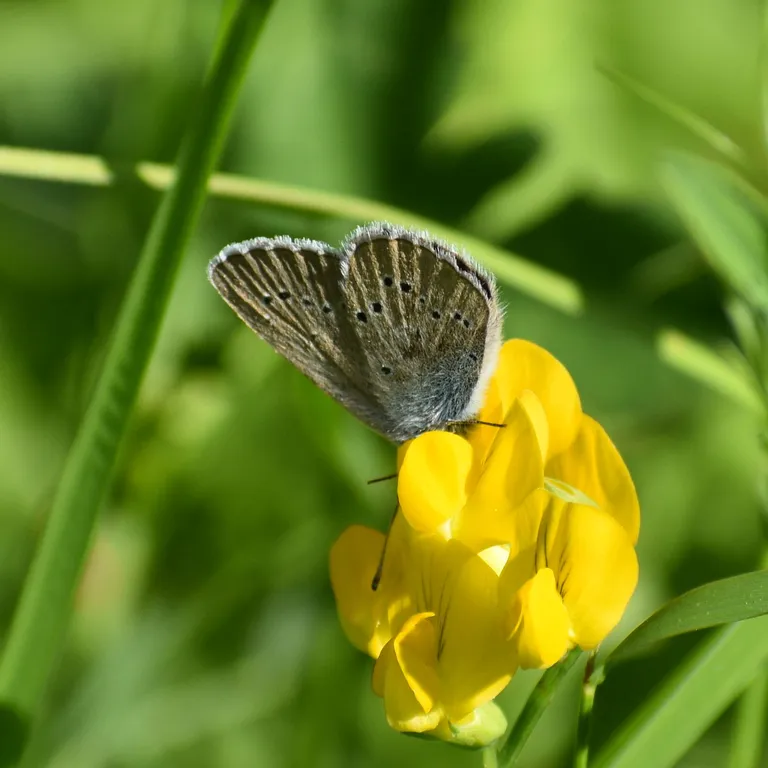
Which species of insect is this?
Cyaniris semiargus
